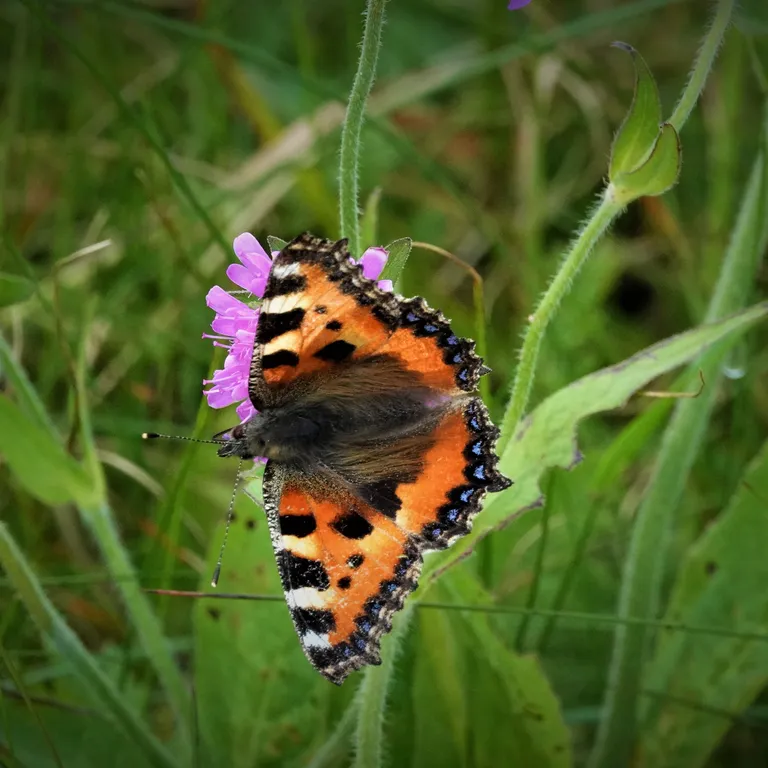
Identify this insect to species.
Aglais urticae
